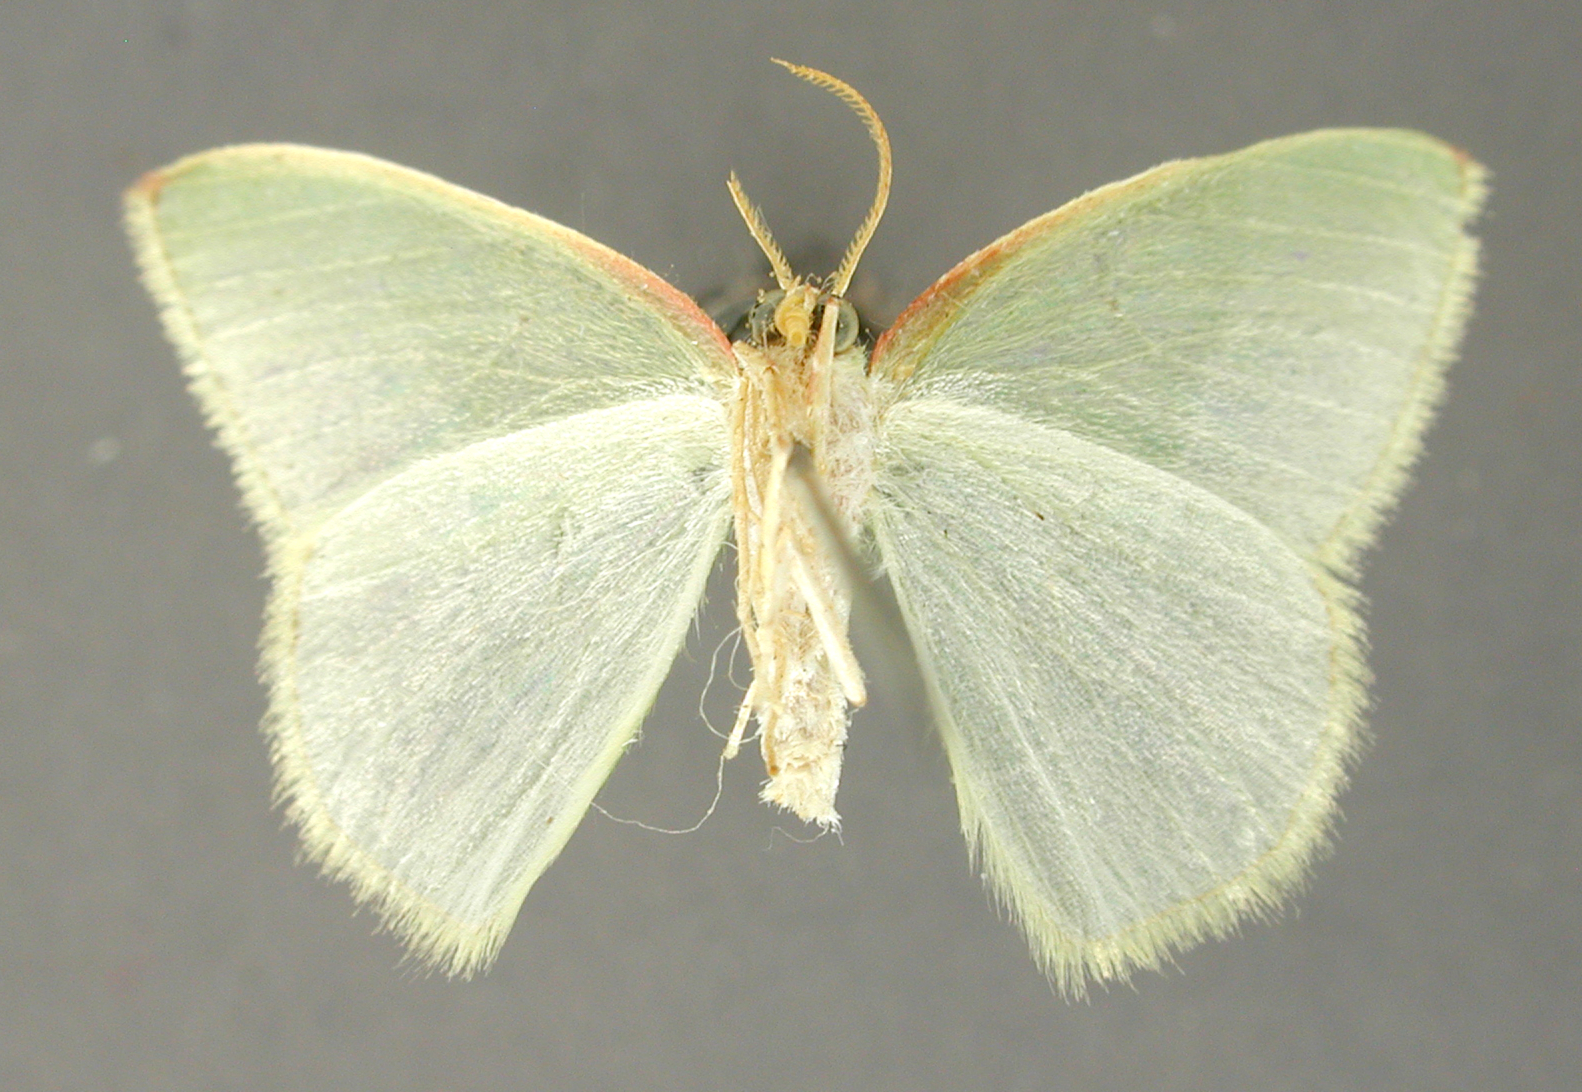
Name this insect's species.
Racheospila dorsilinea
